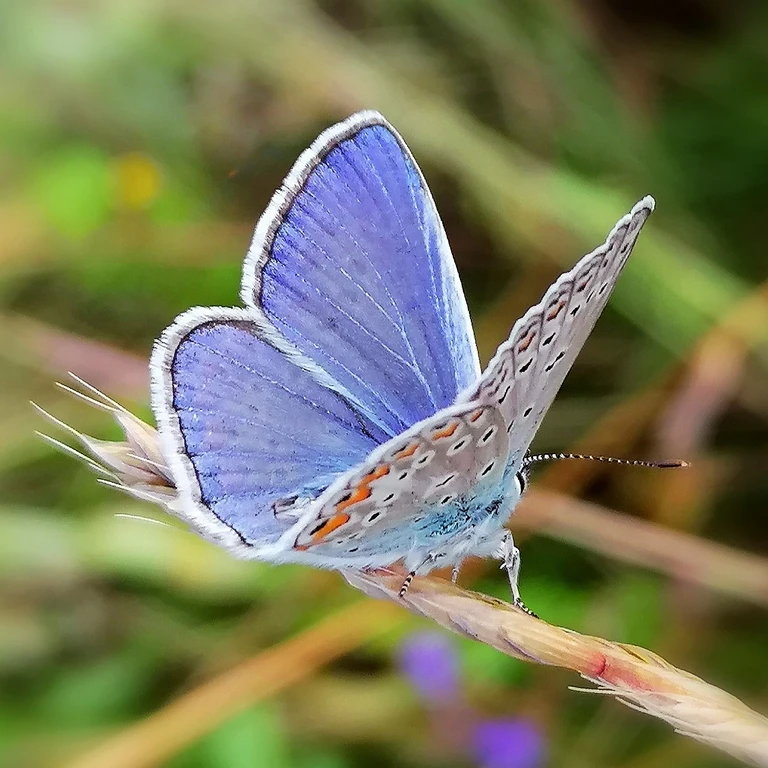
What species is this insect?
Polyommatus icarus
